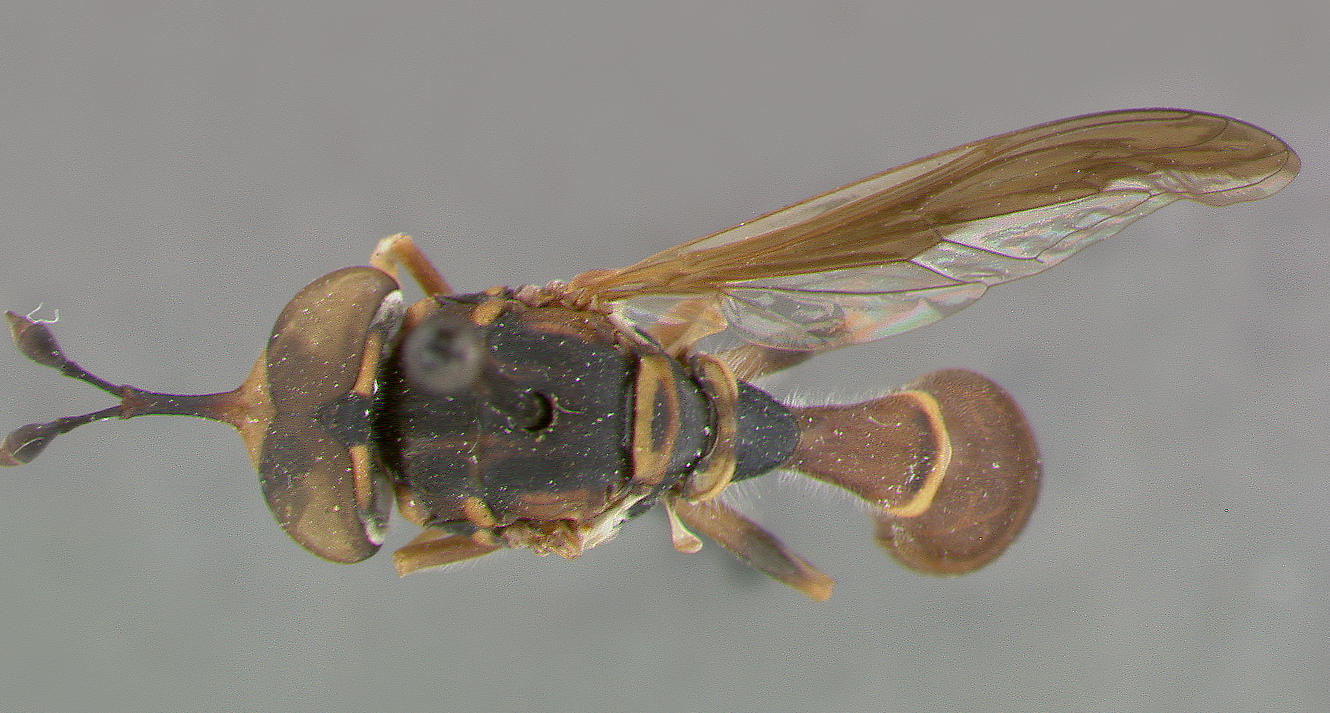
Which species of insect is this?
Monoceromyia tricolor
